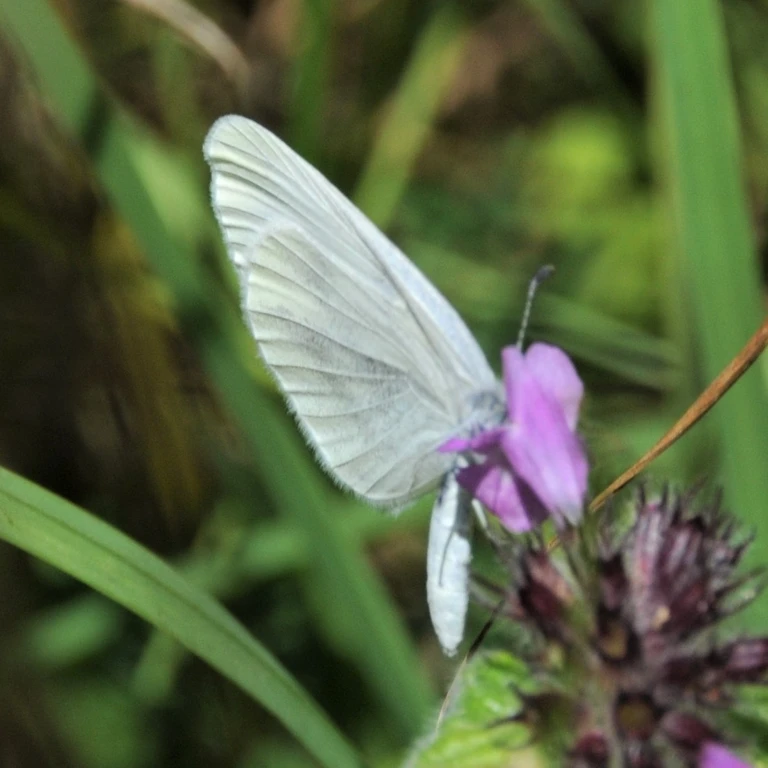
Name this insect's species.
Leptidea sinapis/juvernica
